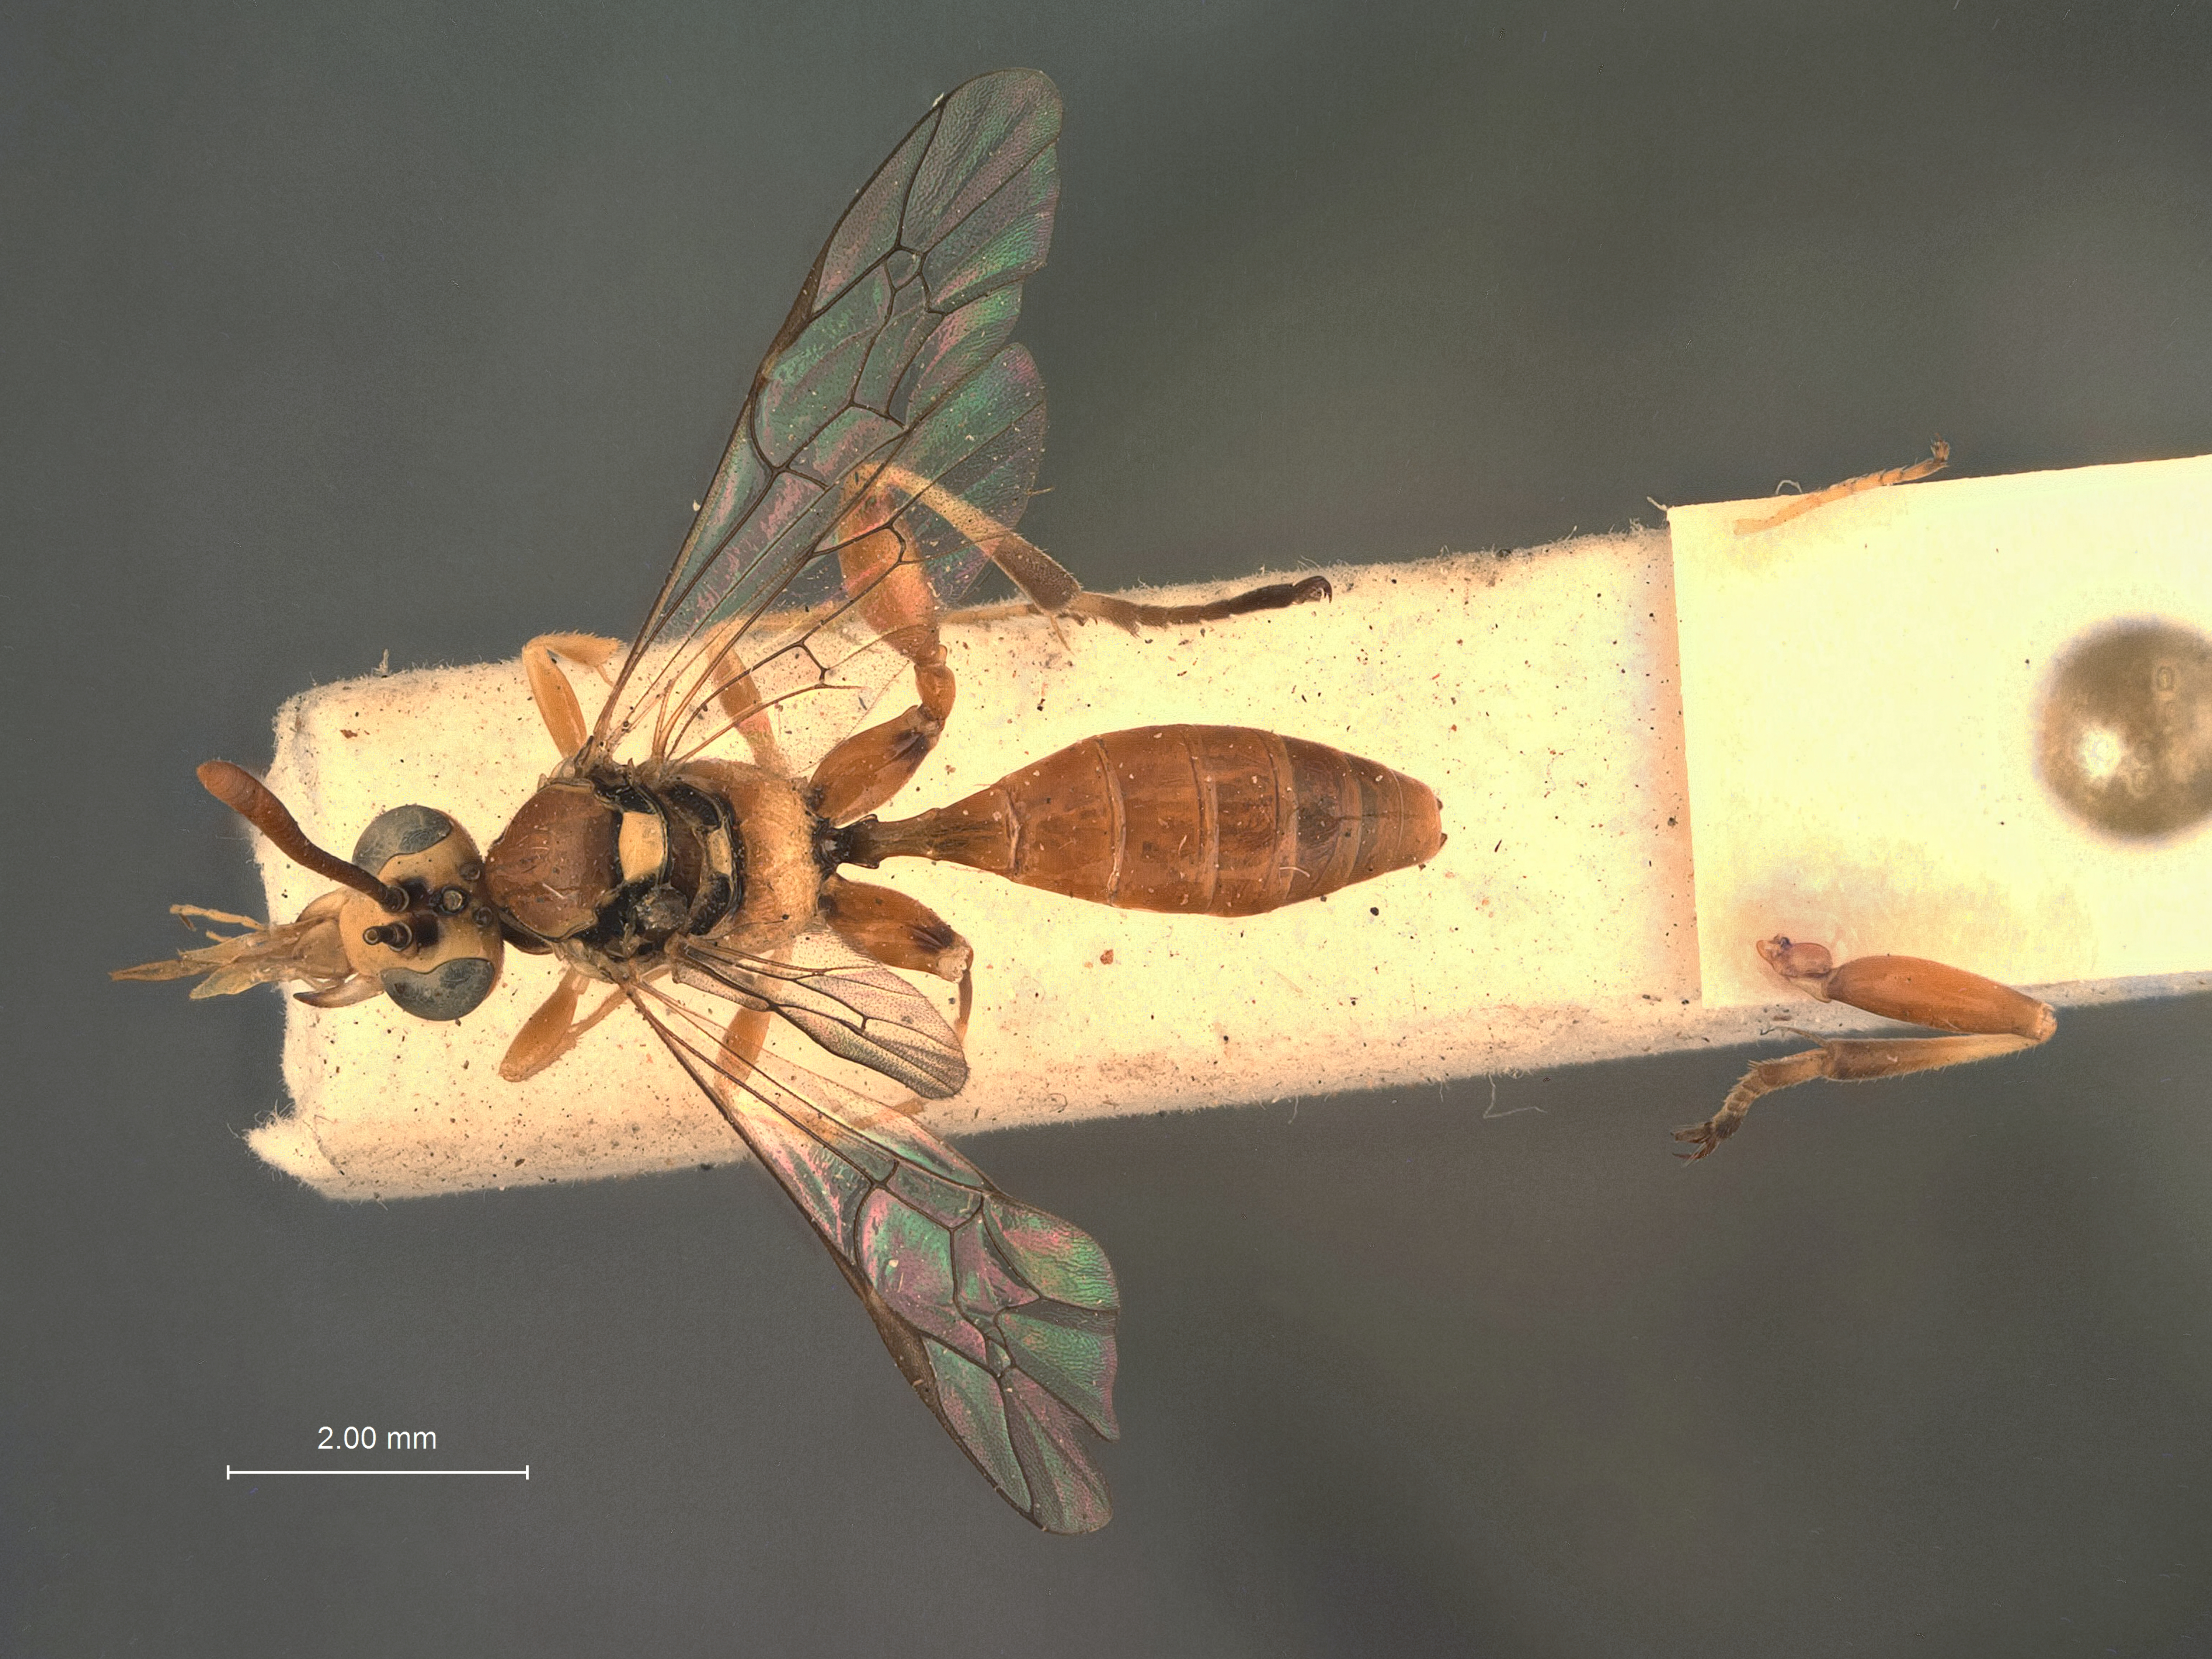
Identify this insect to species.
Labium raymenti
